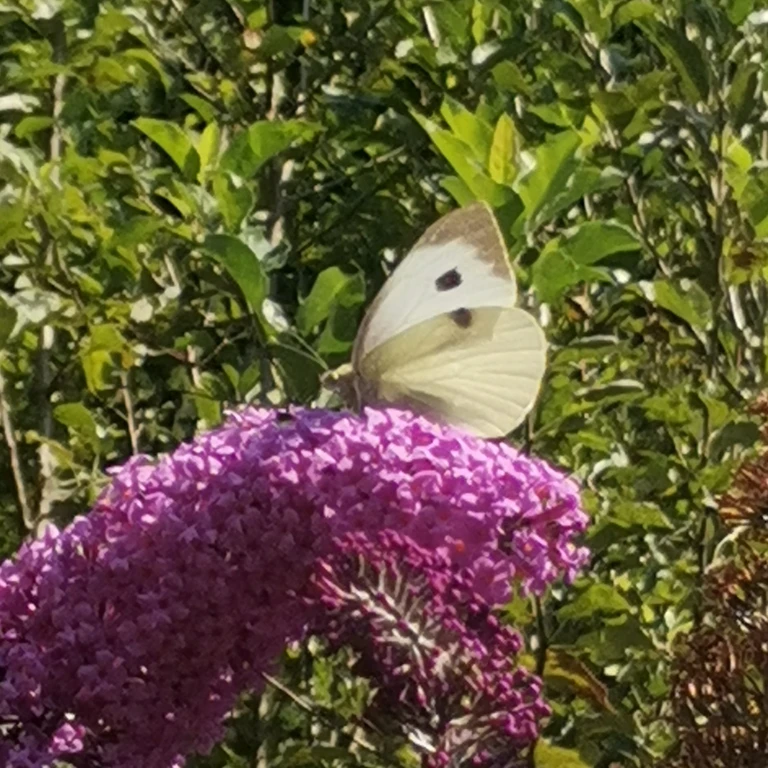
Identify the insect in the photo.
Pieris brassicae
